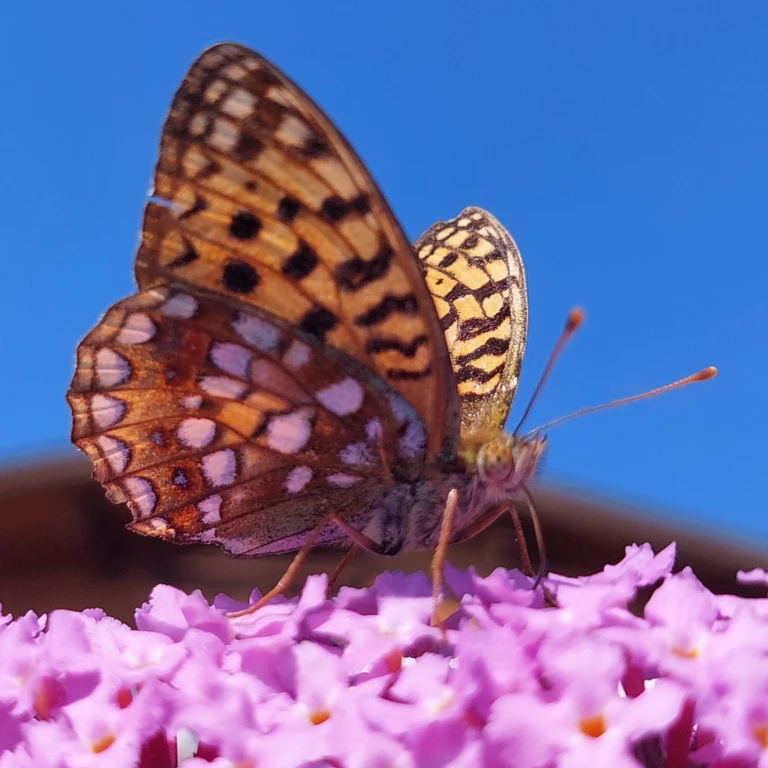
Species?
Fabriciana adippe
